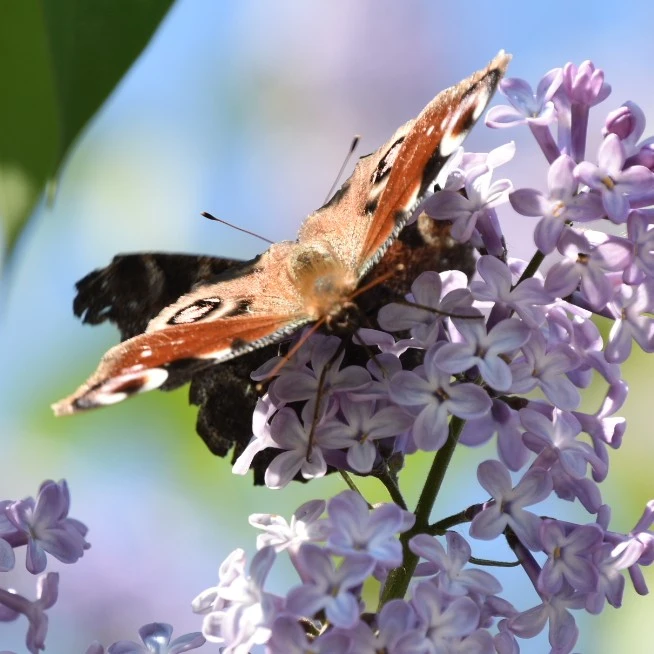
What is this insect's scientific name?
Aglais io
